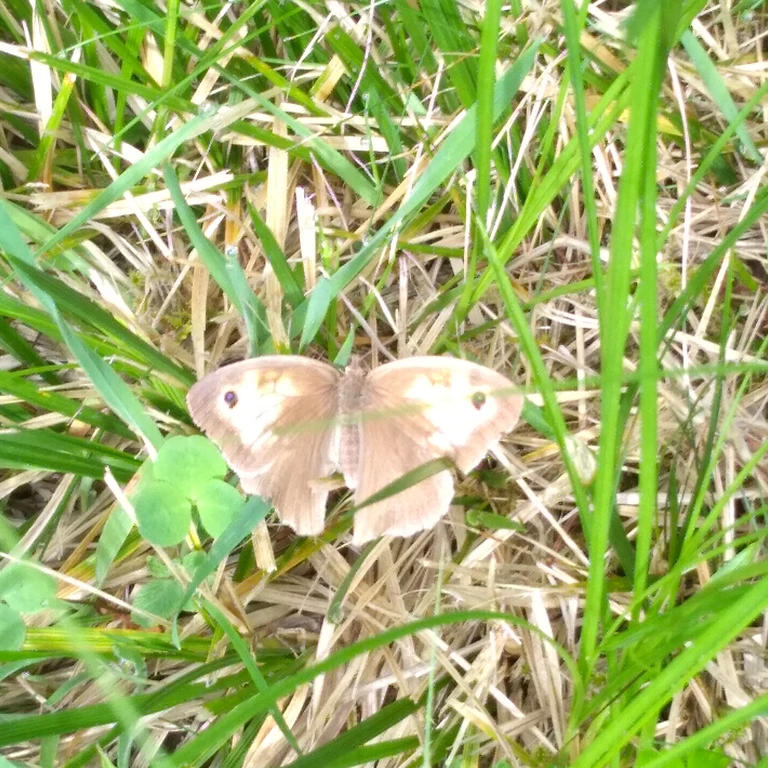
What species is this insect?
Maniola jurtina
